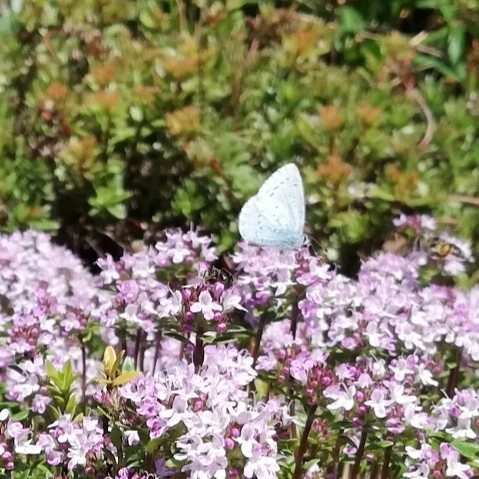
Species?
Celastrina argiolus
